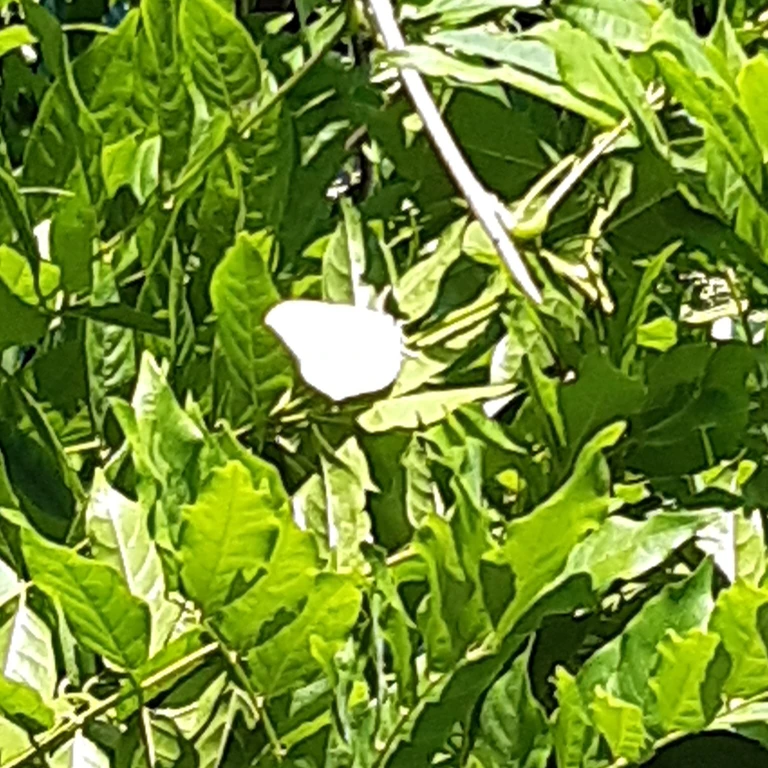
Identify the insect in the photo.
Gonepteryx rhamni
